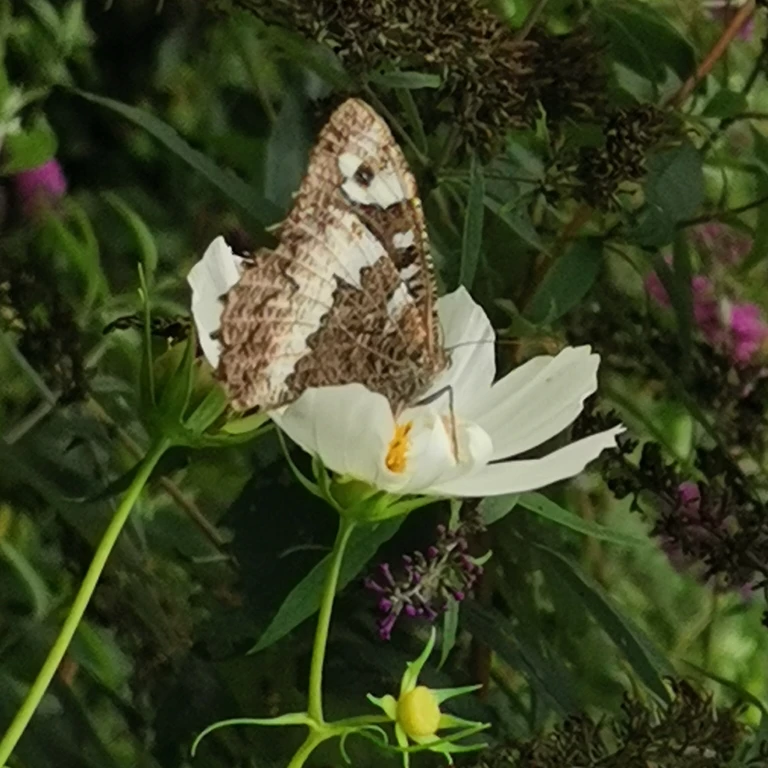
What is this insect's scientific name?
Brintesia circe
